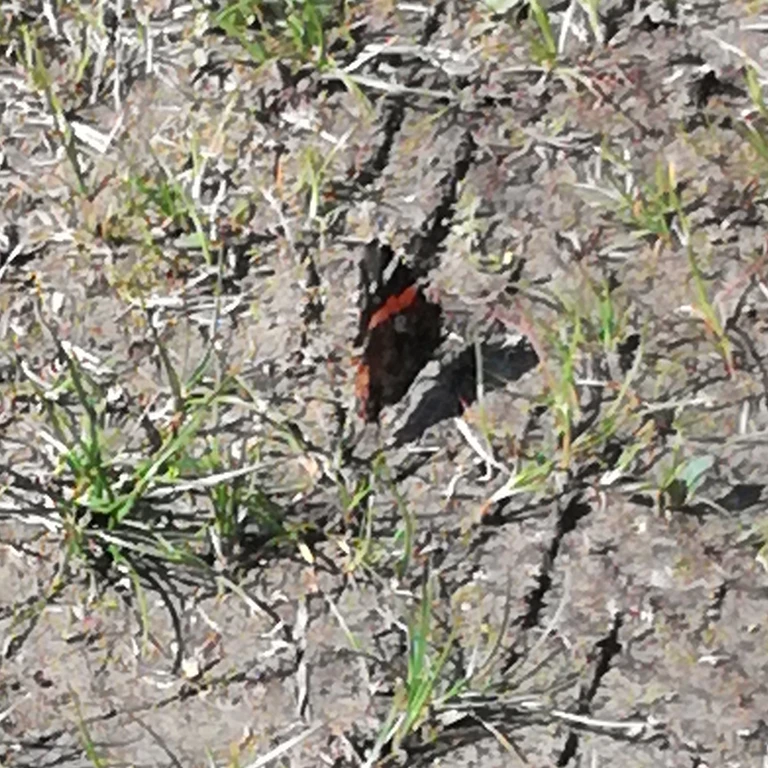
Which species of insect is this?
Vanessa atalanta
